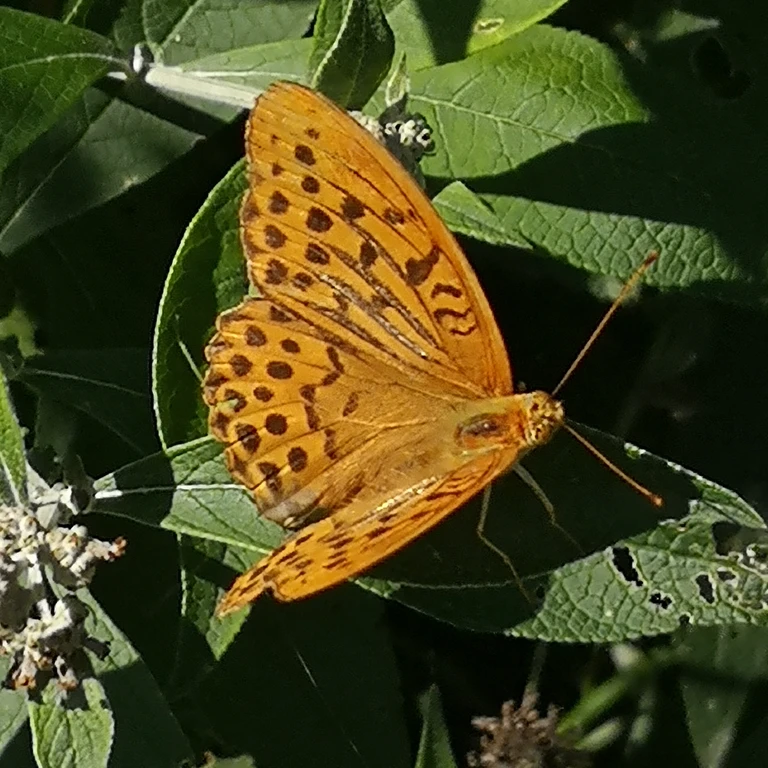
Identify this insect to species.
Argynnis paphia
